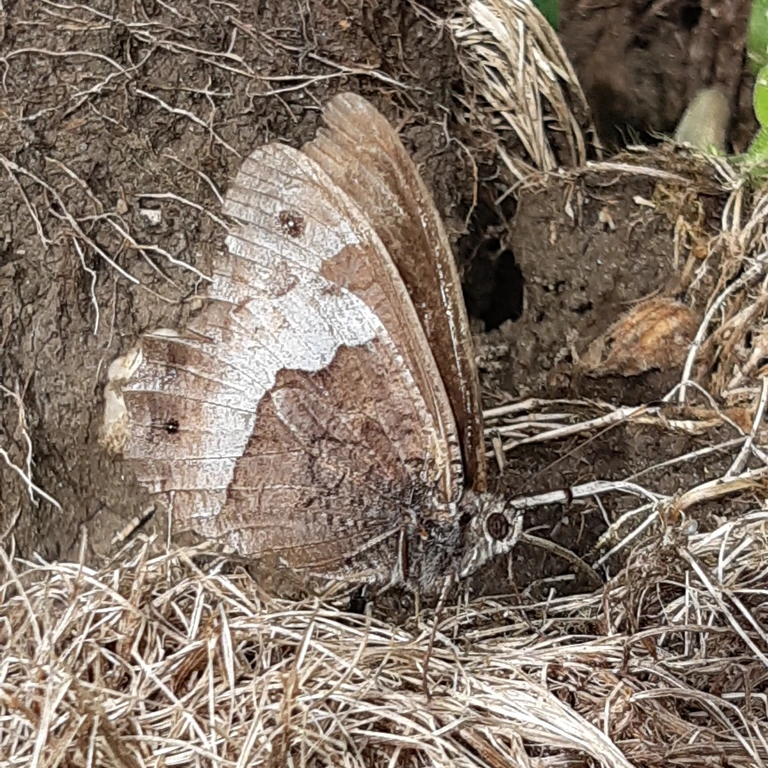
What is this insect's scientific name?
Hipparchia fagi
